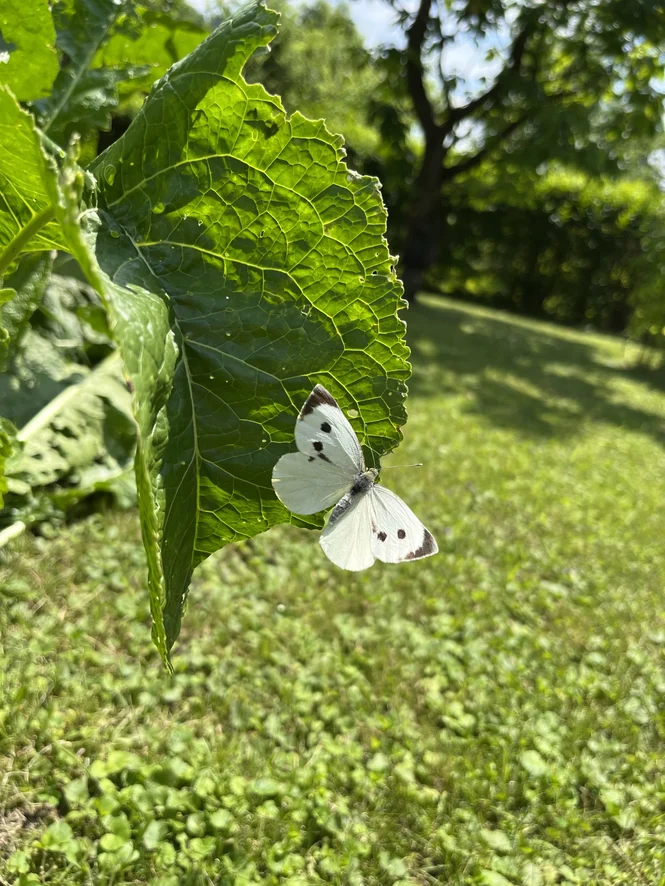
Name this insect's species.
Pieris brassicae
